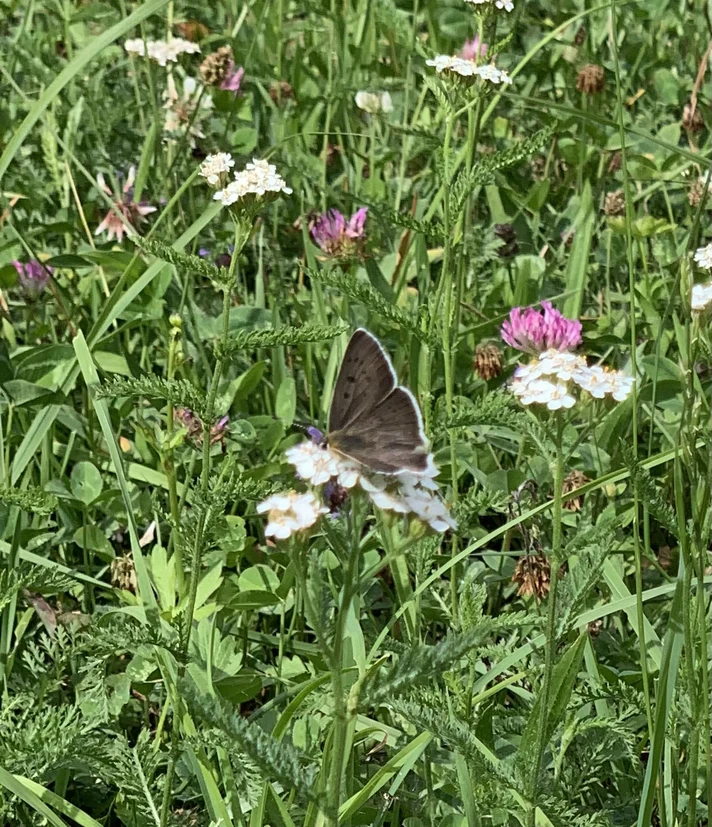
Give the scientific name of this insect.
Lycaena tityrus (also Loweia tityrus)
